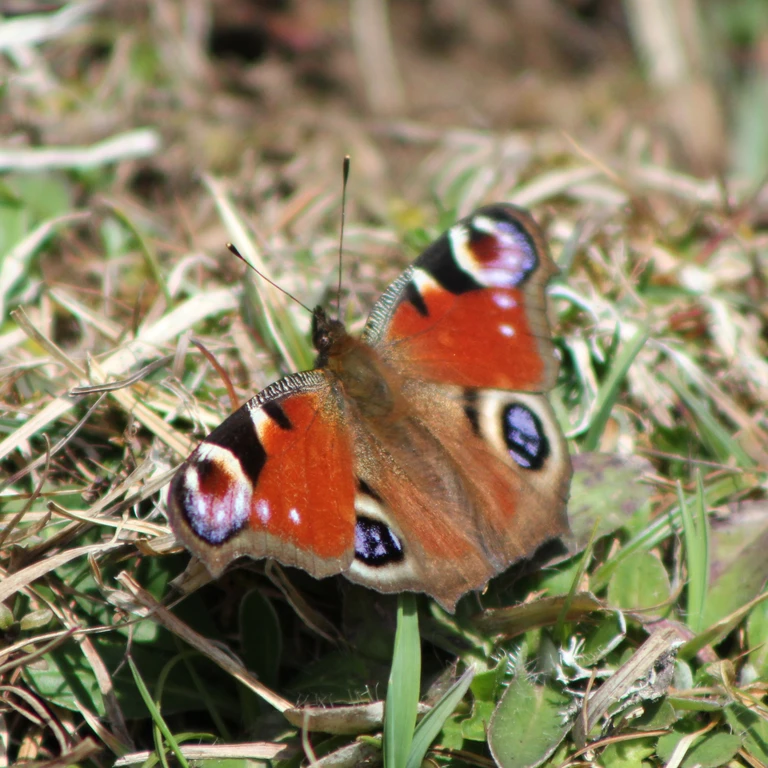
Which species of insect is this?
Aglais io
